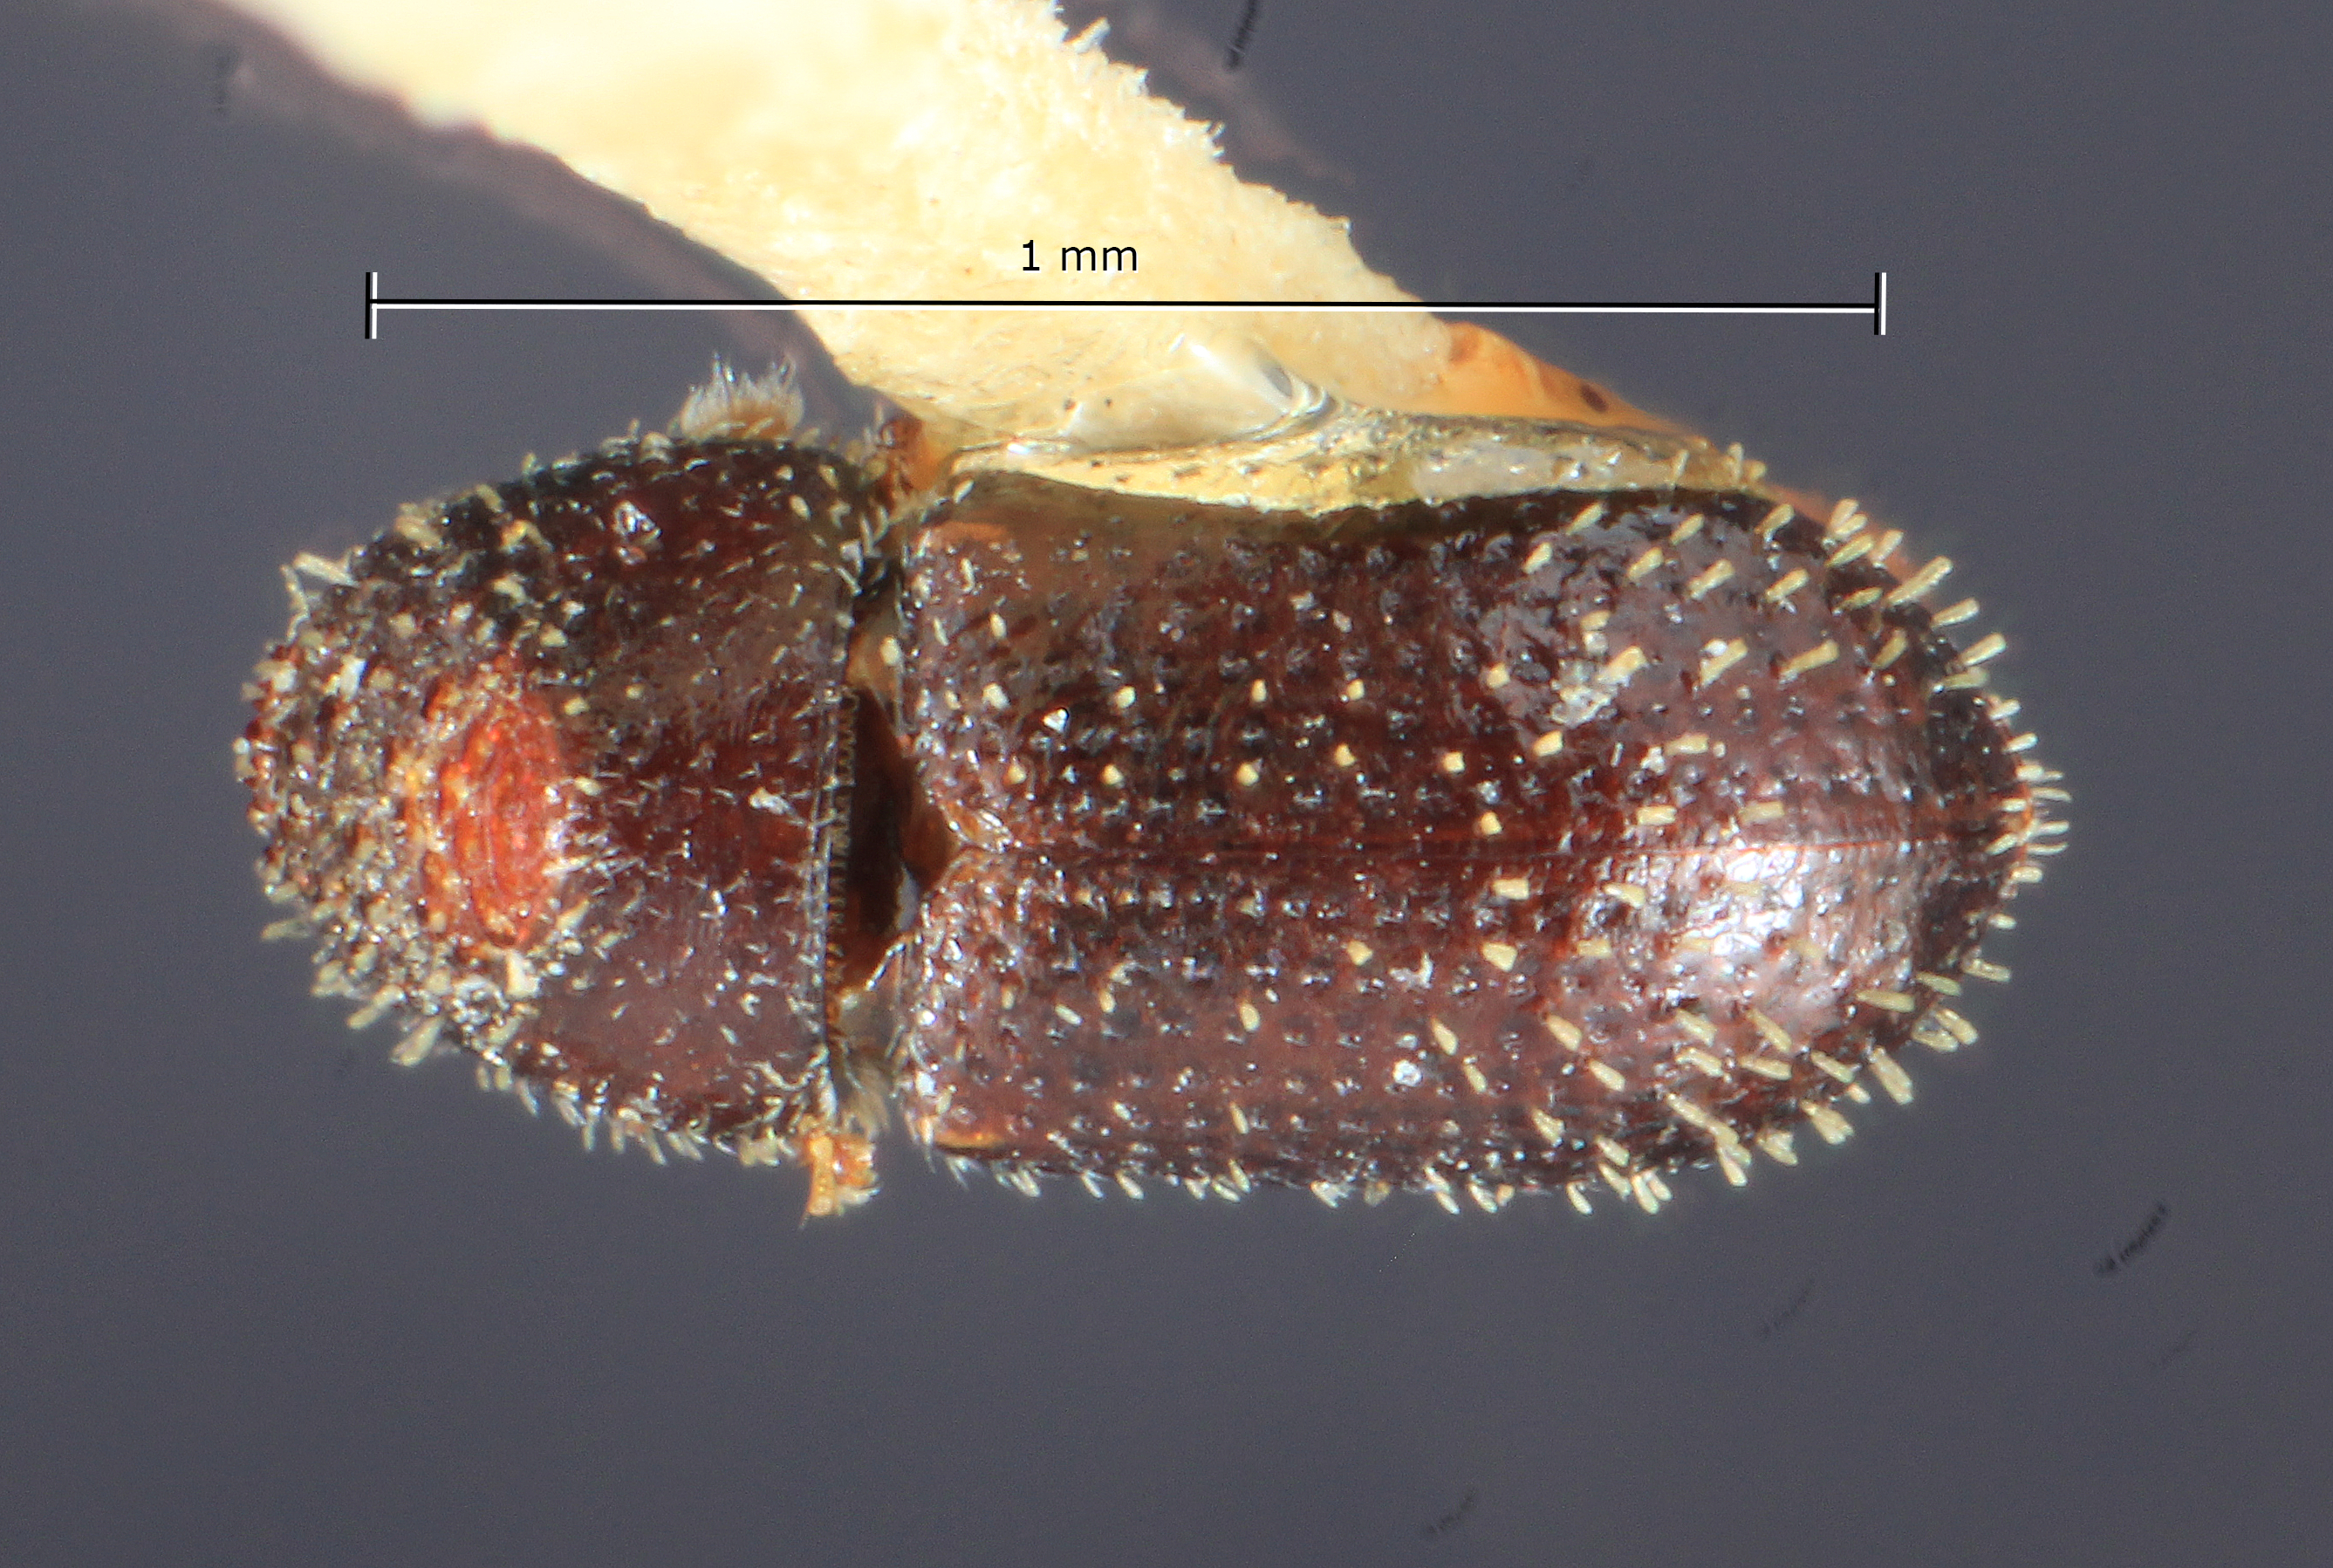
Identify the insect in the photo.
Pseudothysanoes huachucae
